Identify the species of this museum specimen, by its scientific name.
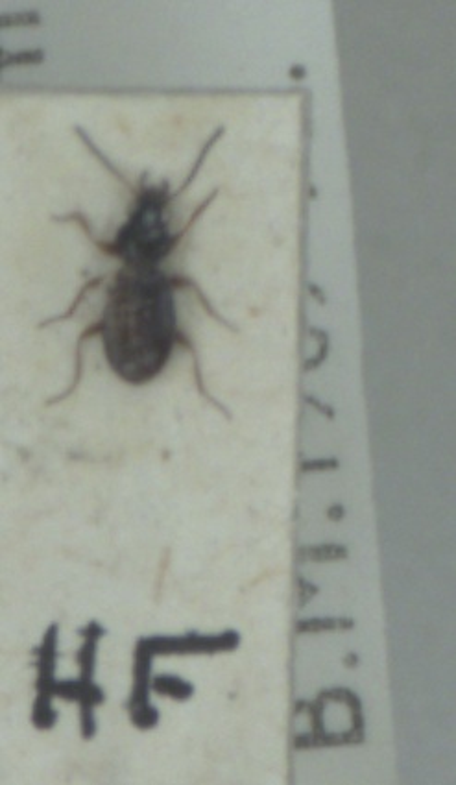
Bembidion gilvipes
